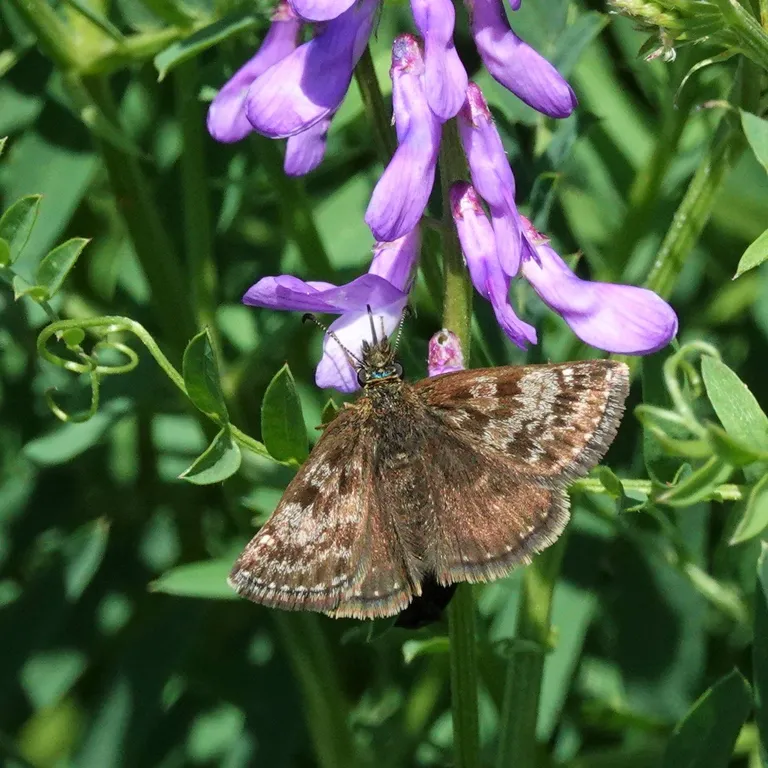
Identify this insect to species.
Erynnis tages
